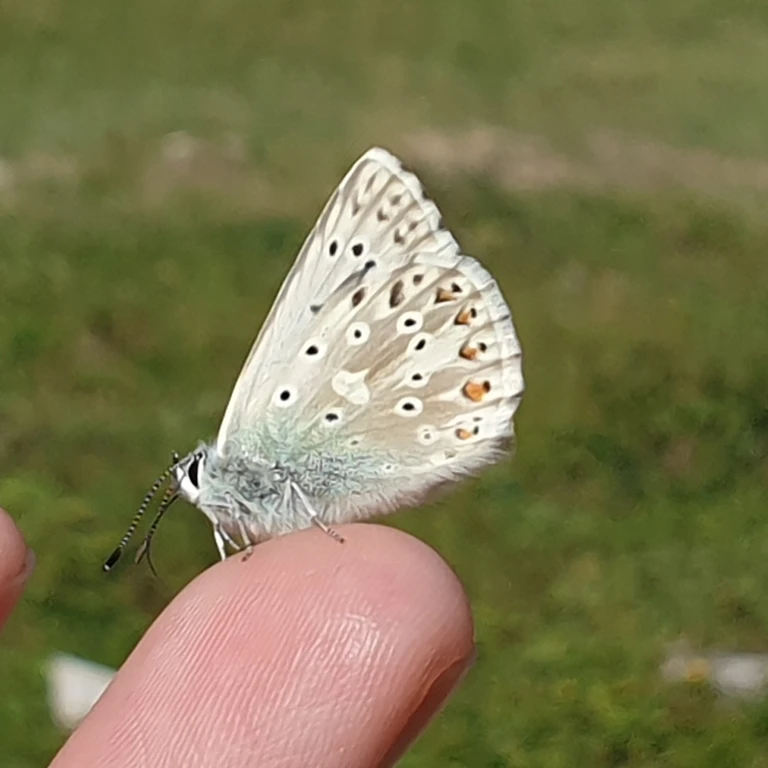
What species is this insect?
Lysandra coridon
